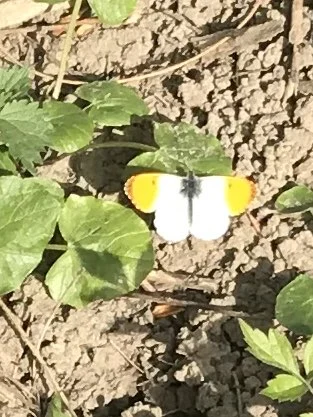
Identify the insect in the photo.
Anthocharis cardamines
